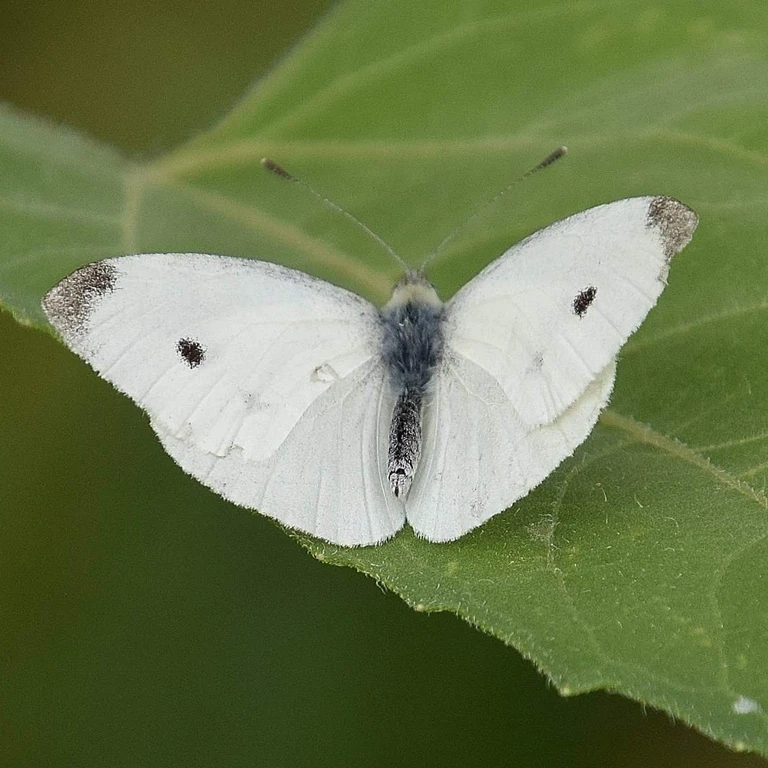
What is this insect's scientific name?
Pieris rapae
